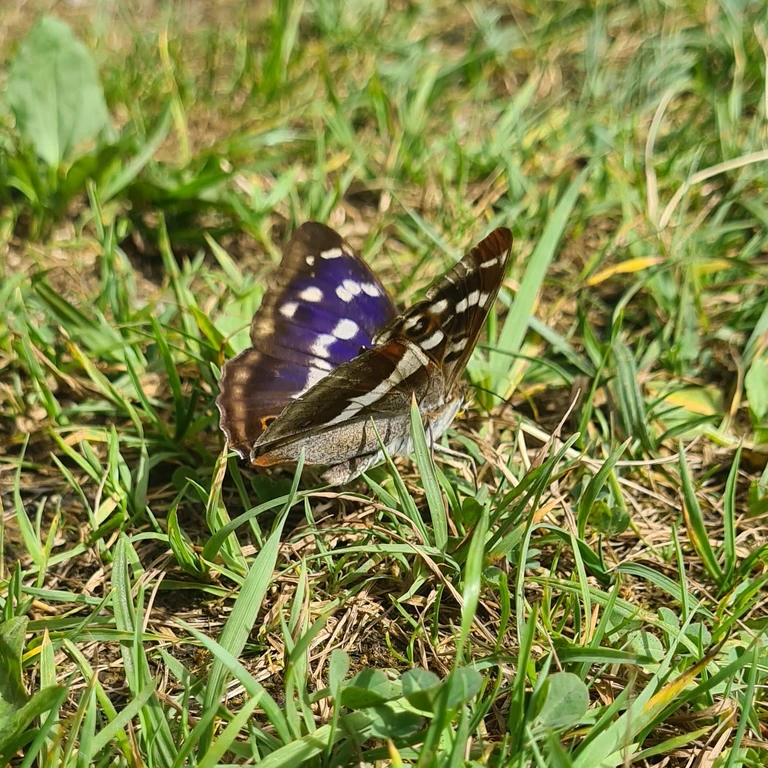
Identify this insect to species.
Apatura iris
